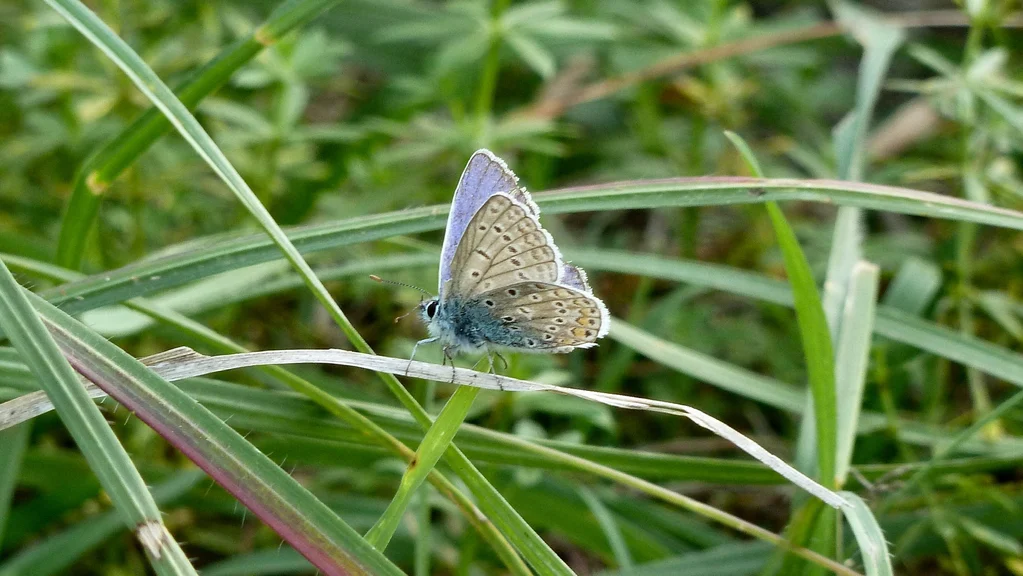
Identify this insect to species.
Polyommatus icarus
